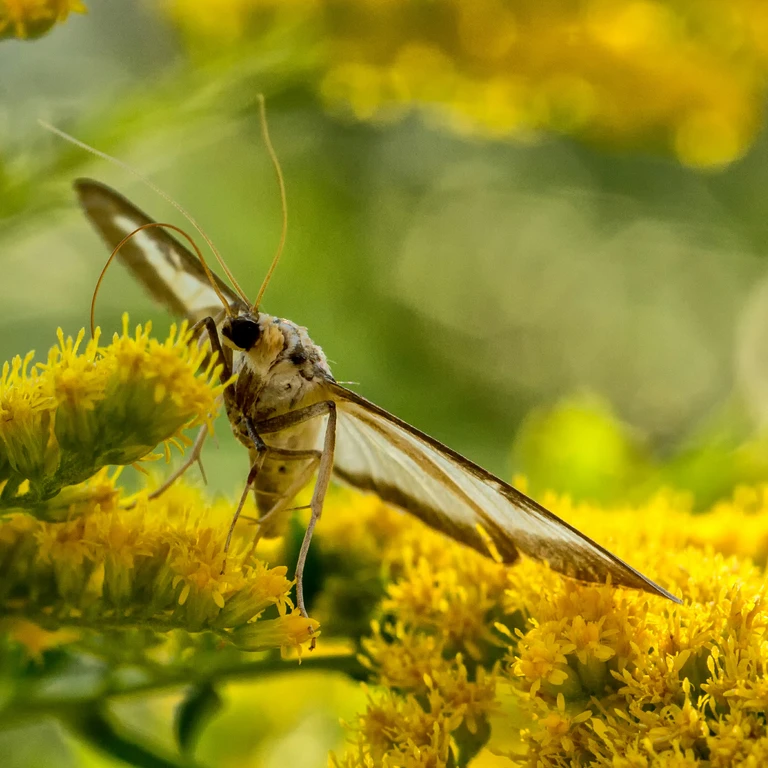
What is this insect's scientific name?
Cydalima perspectalis
